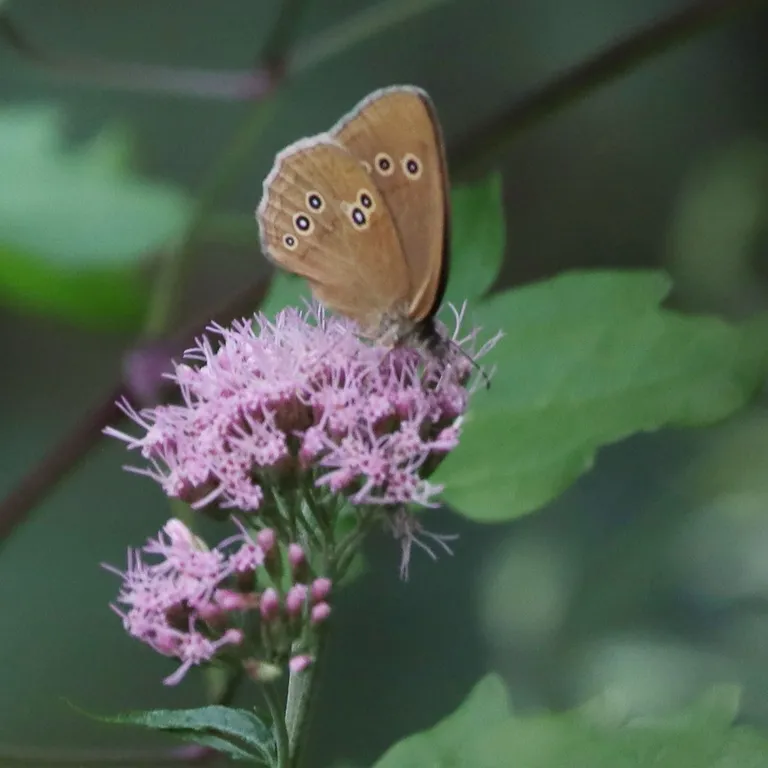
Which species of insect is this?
Aphantopus hyperantus
